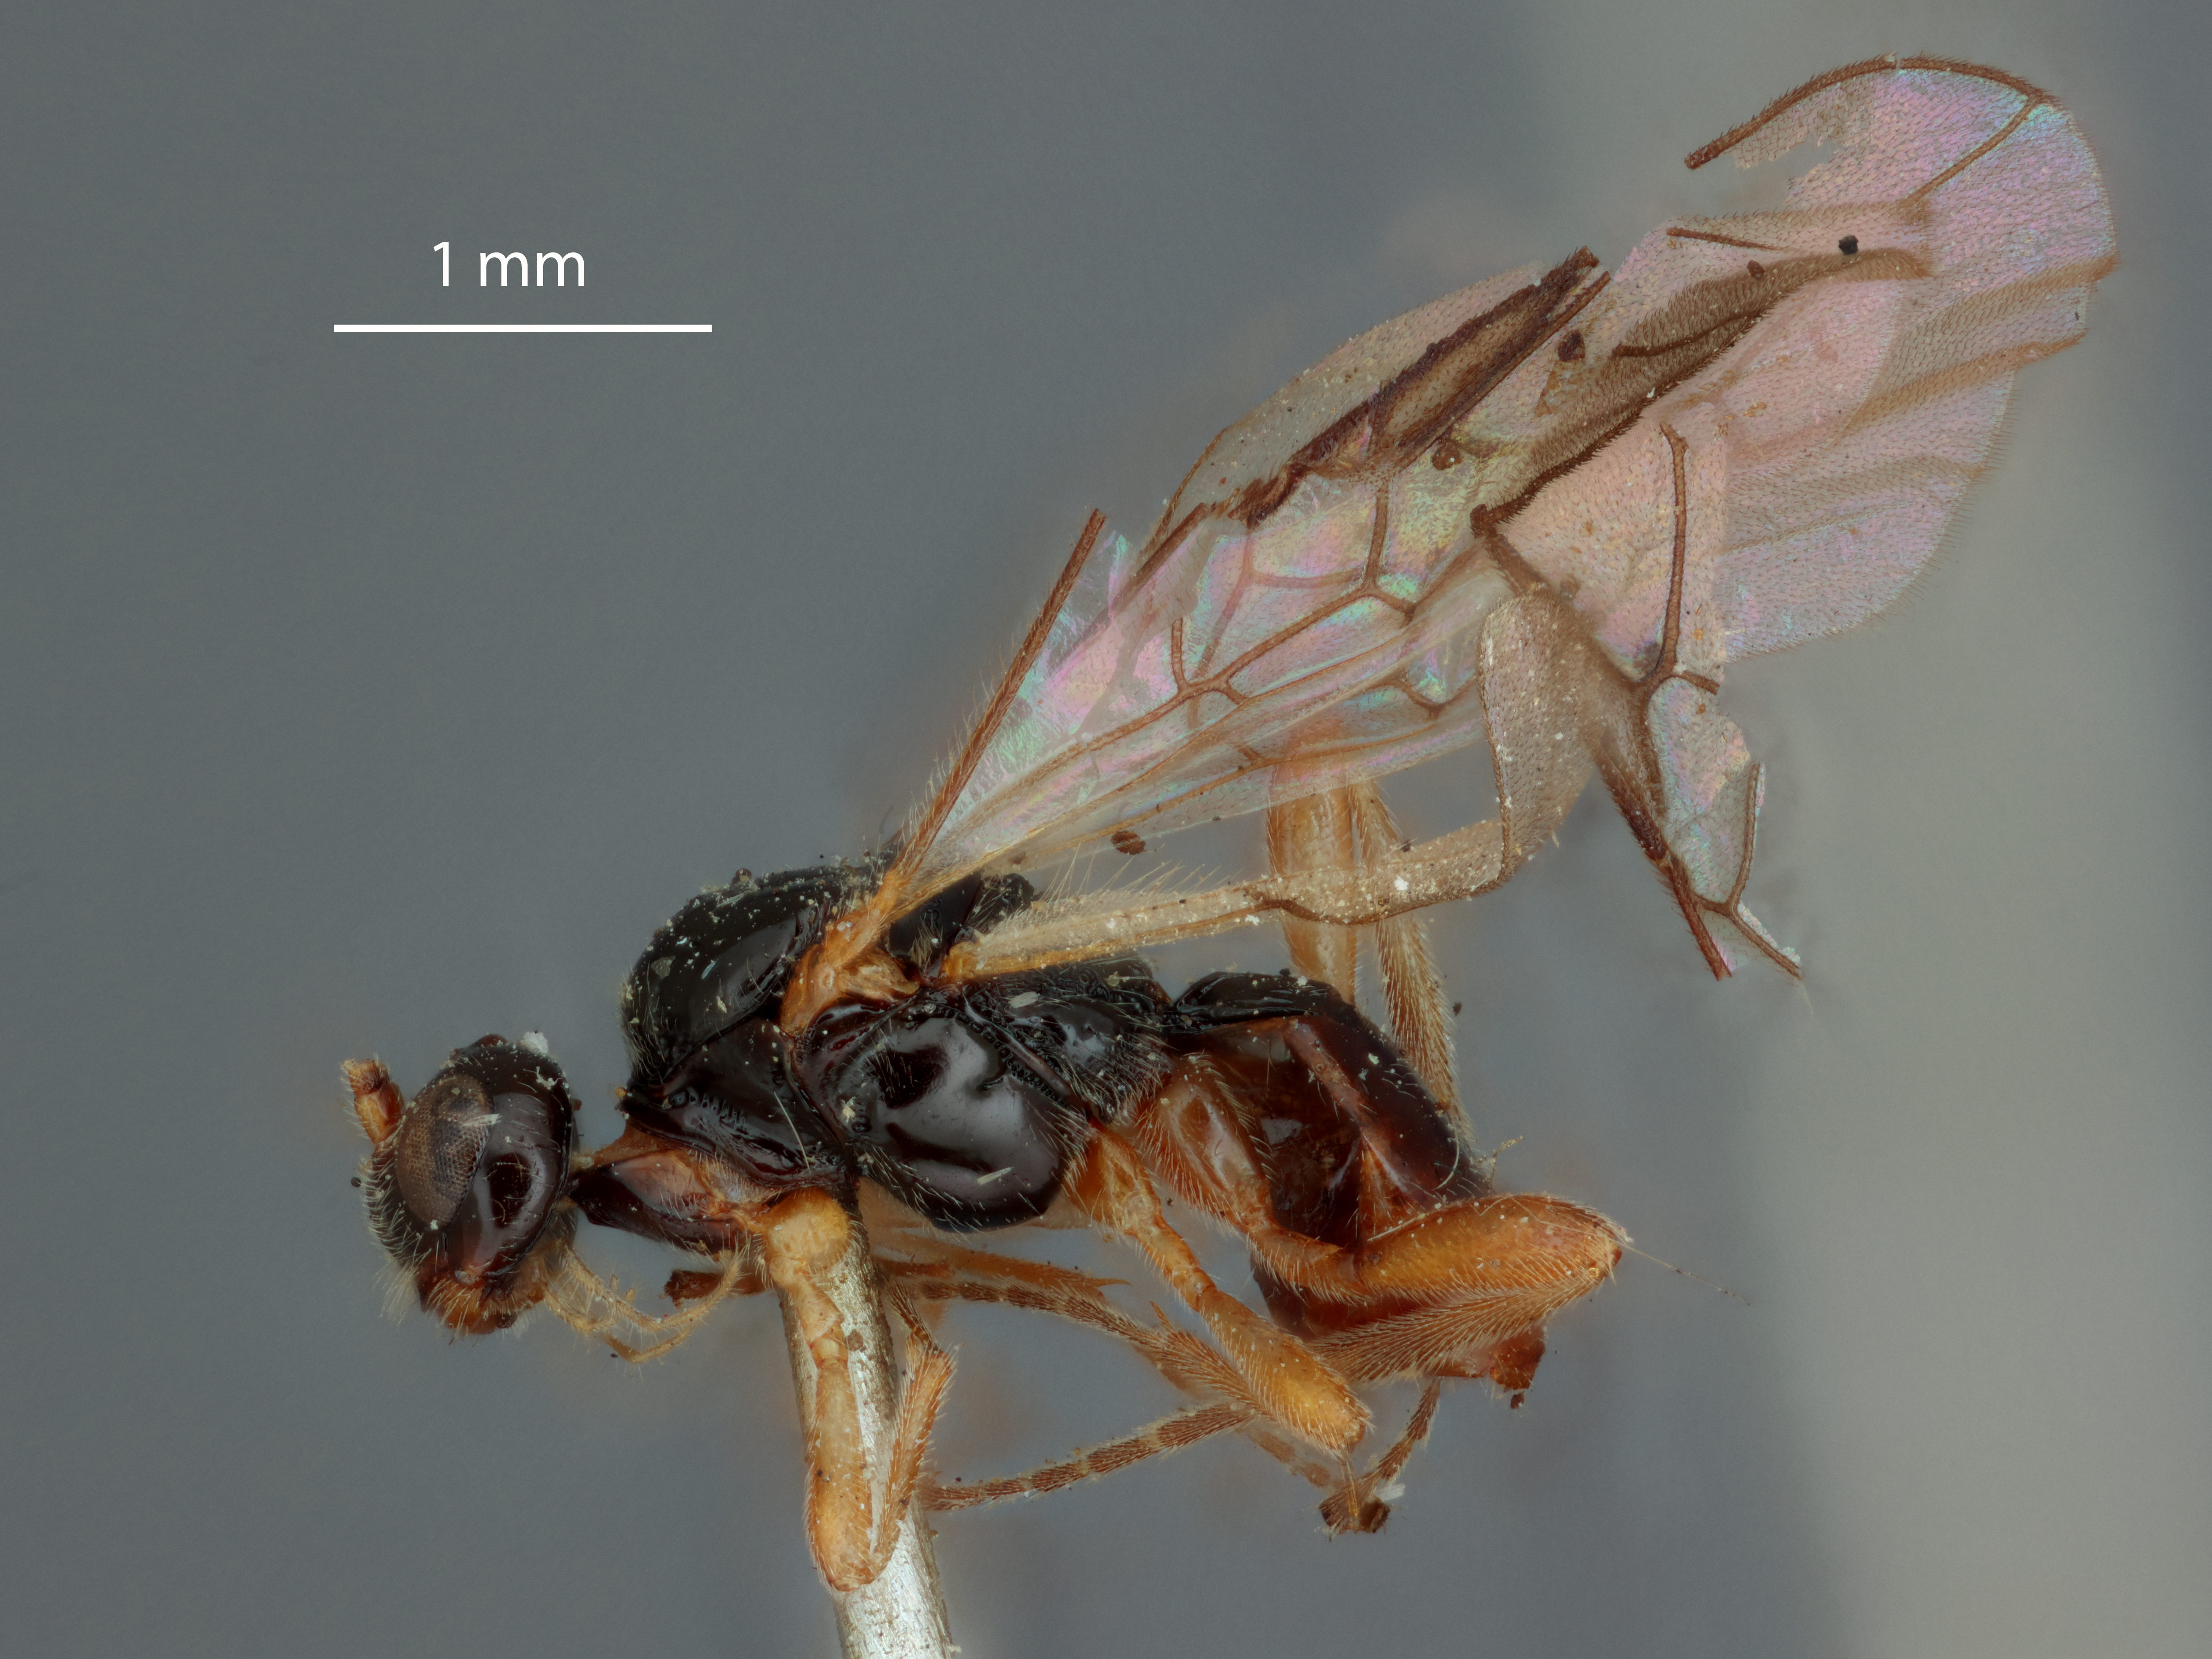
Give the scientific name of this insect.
Opius coloradensis
